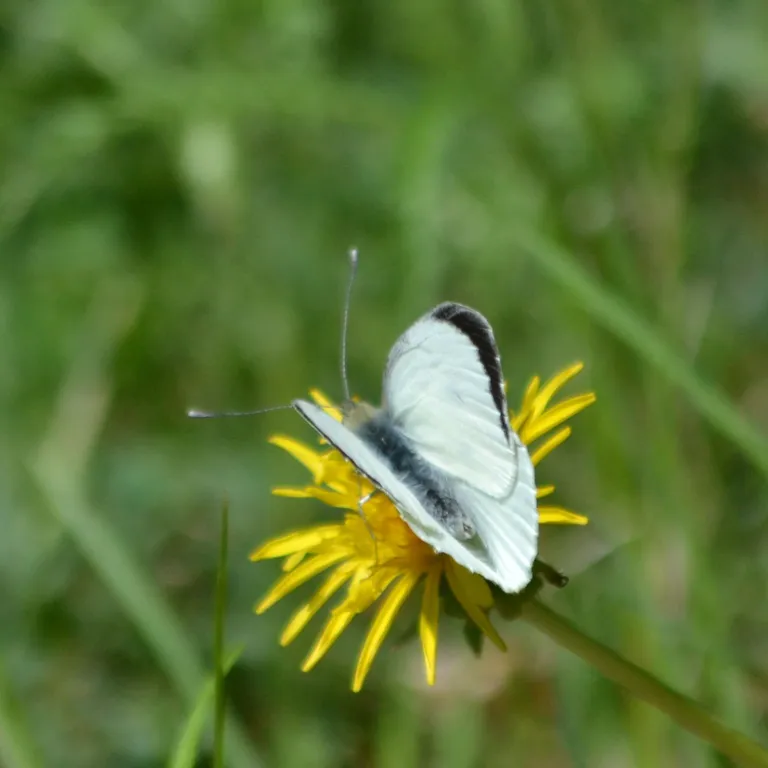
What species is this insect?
Pieris brassicae
